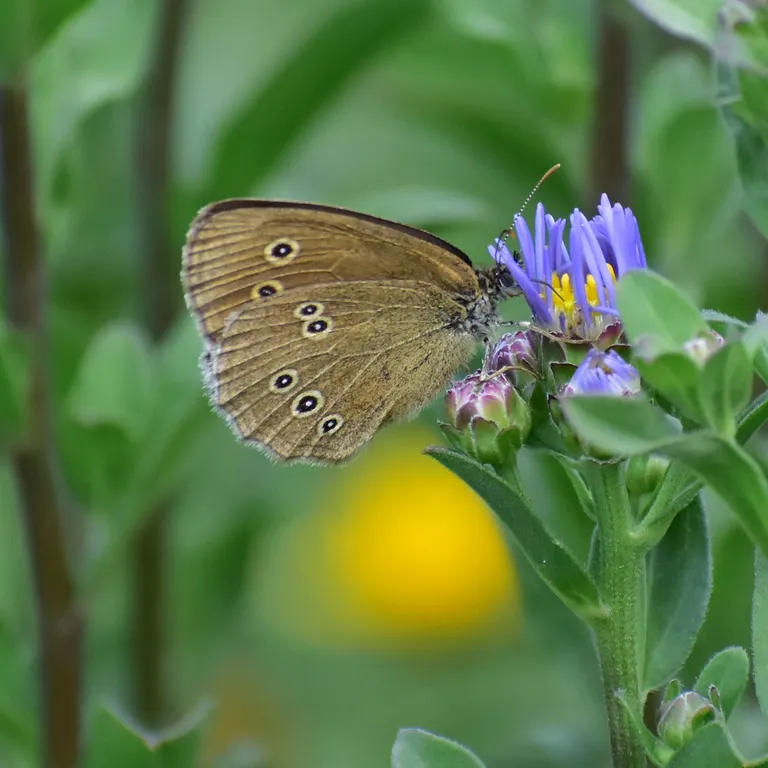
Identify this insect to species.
Aphantopus hyperantus
